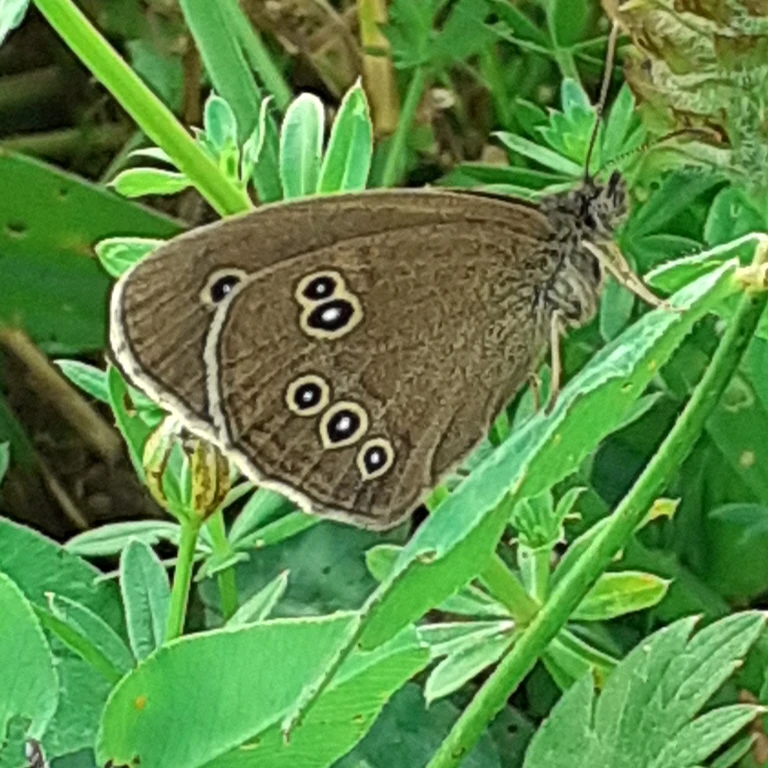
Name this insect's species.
Aphantopus hyperantus
